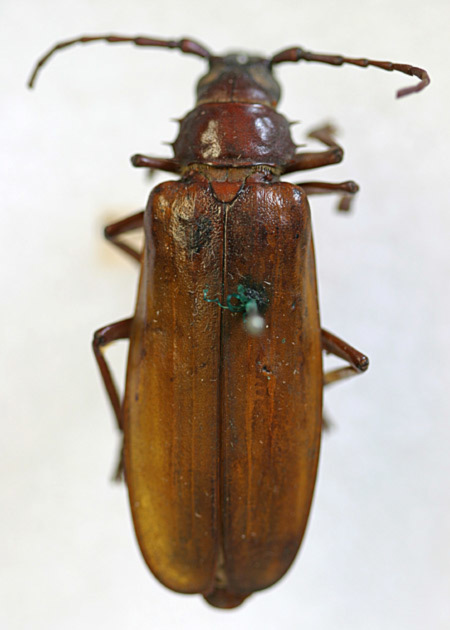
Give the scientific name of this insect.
Derobrachus amplians (also Orthosoma brunneum)
